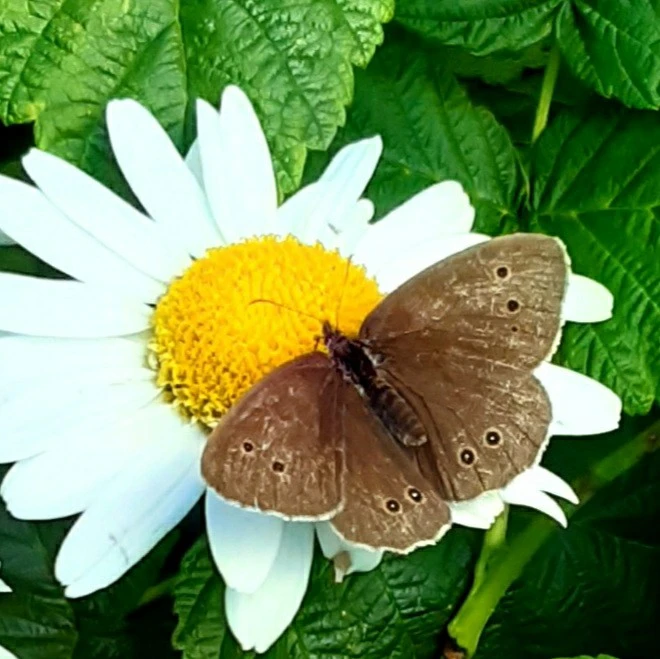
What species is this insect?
Aphantopus hyperantus
